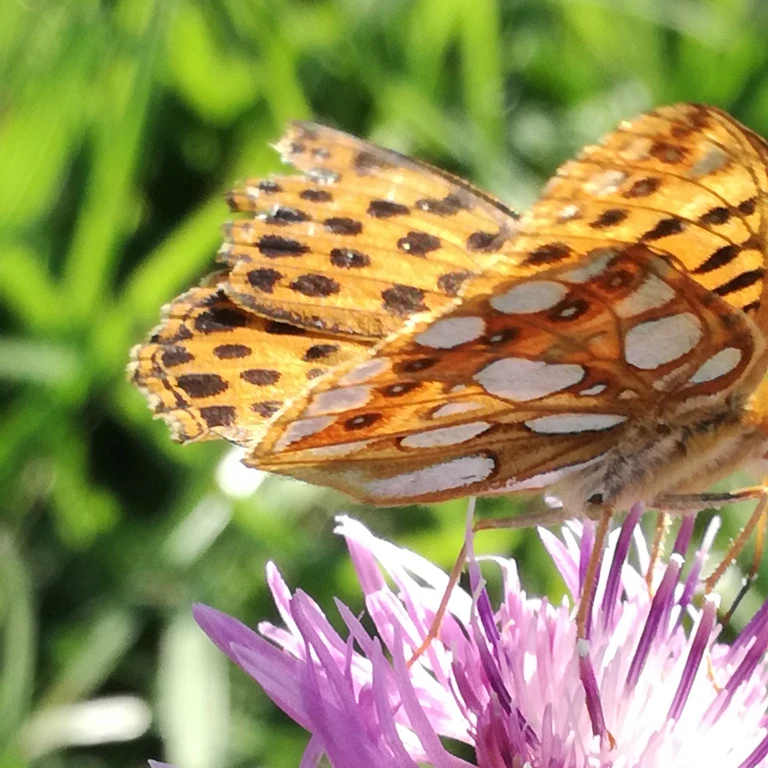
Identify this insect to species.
Issoria lathonia
